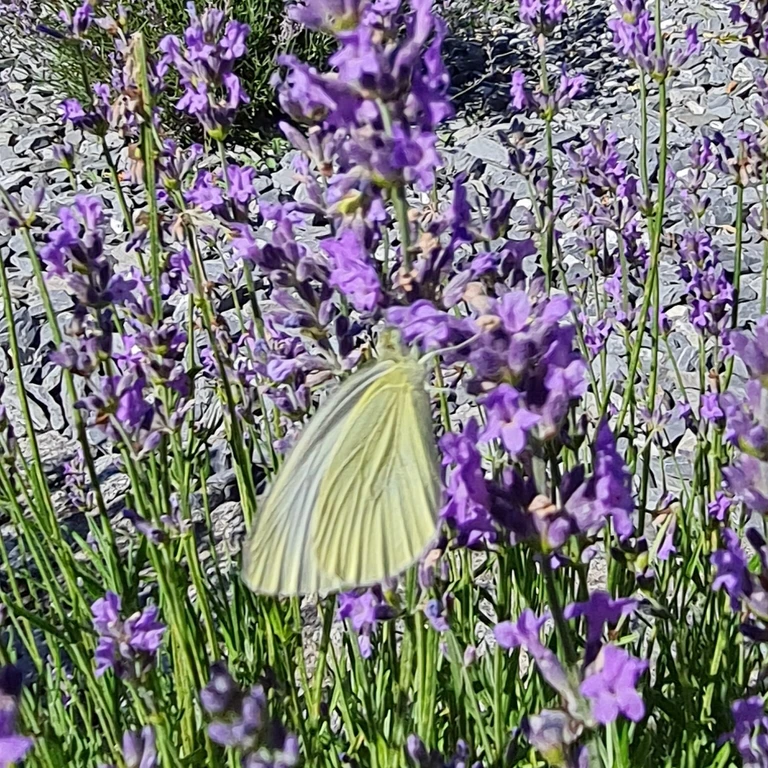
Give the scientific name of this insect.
Pieris napi
